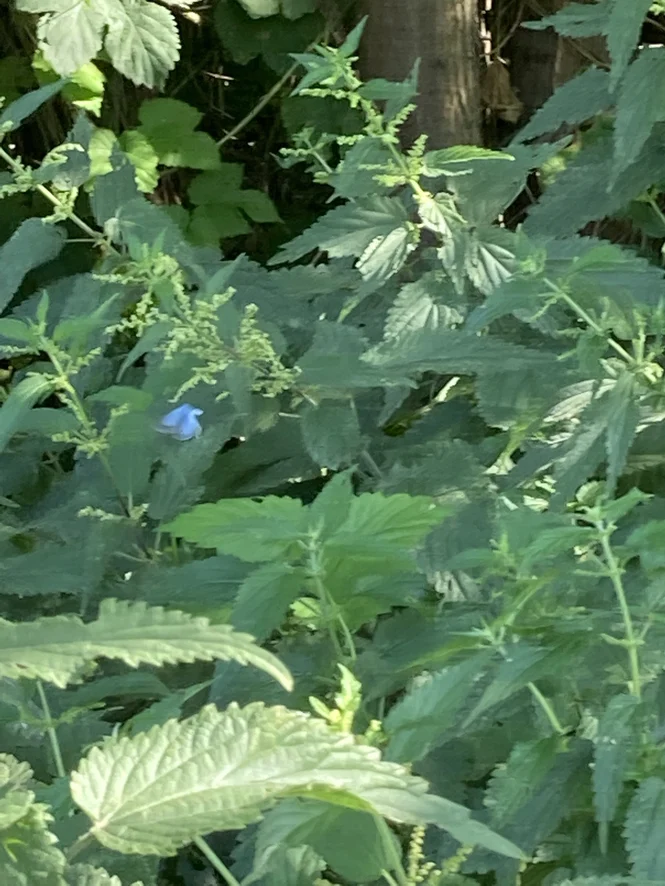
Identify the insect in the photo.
Celastrina argiolus
